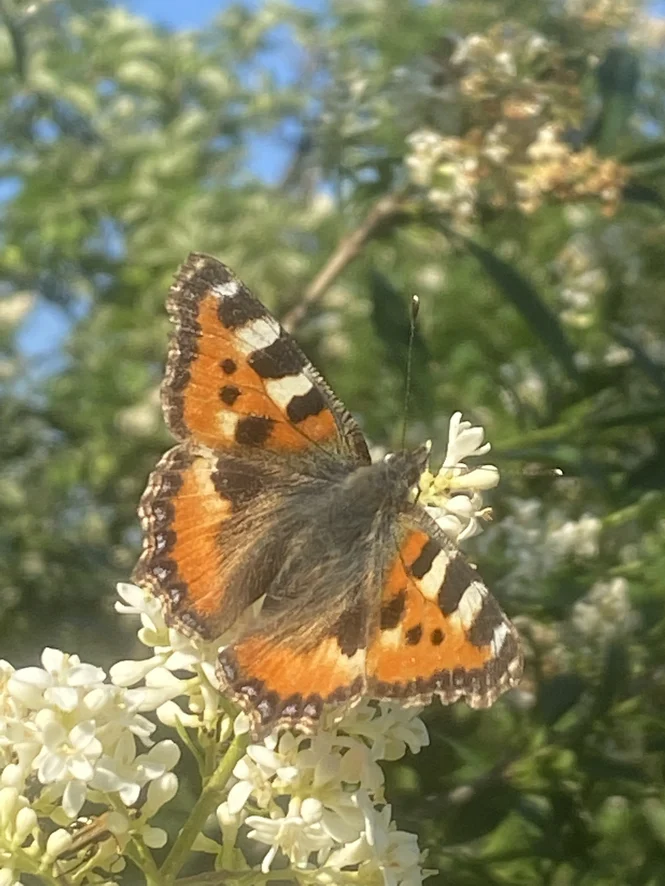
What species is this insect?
Aglais urticae
